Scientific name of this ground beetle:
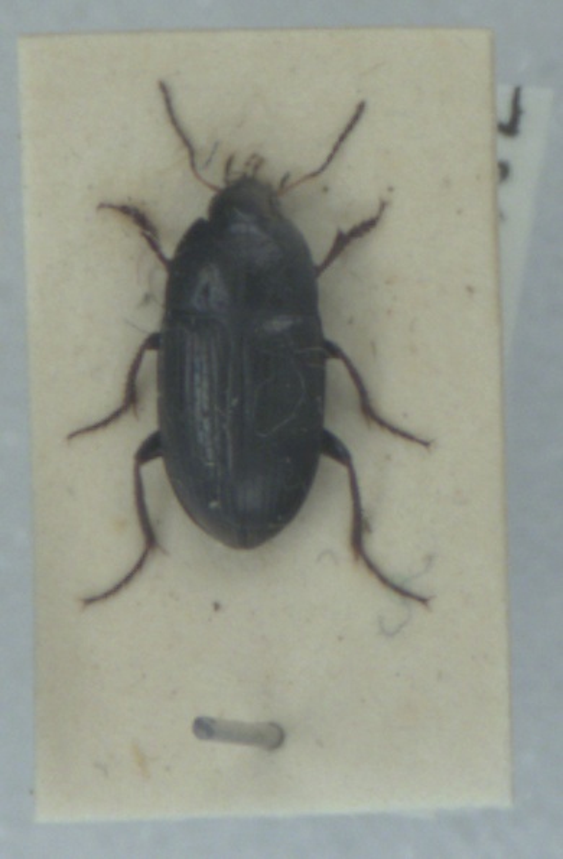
Amara aenea
